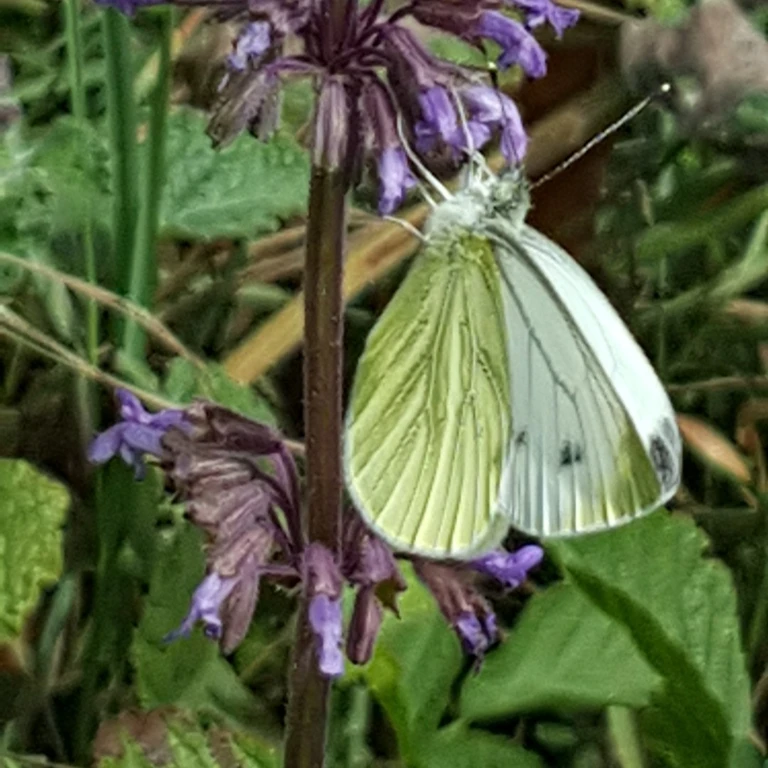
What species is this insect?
Pieris napi
